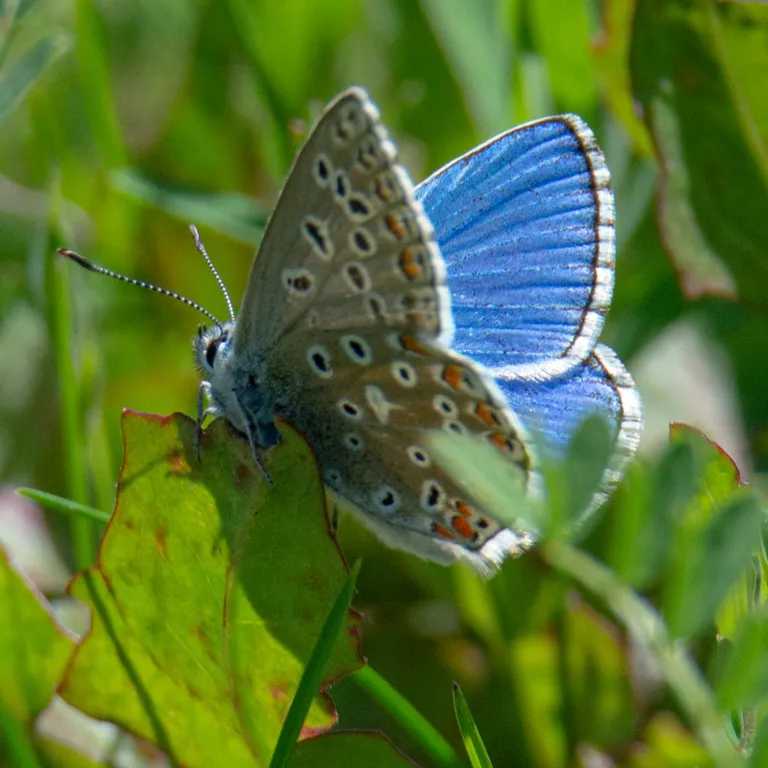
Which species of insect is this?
Lysandra bellargus
